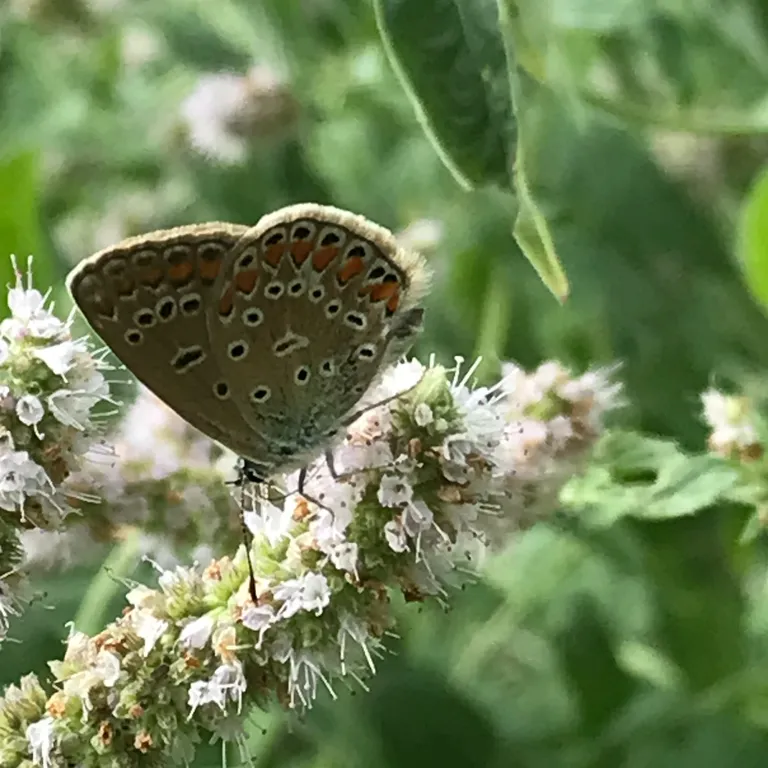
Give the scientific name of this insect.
Polyommatus icarus
